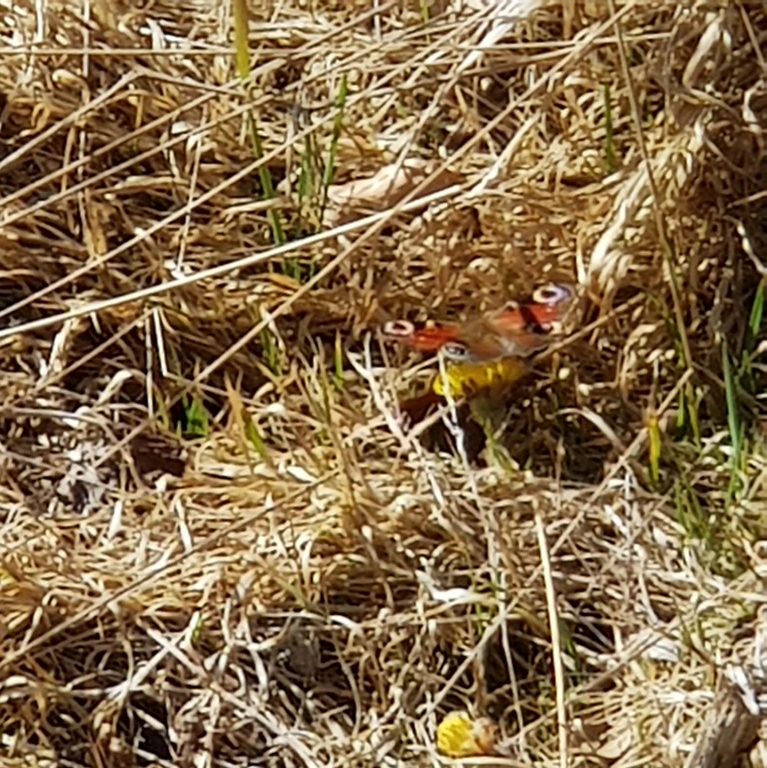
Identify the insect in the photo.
Aglais io
